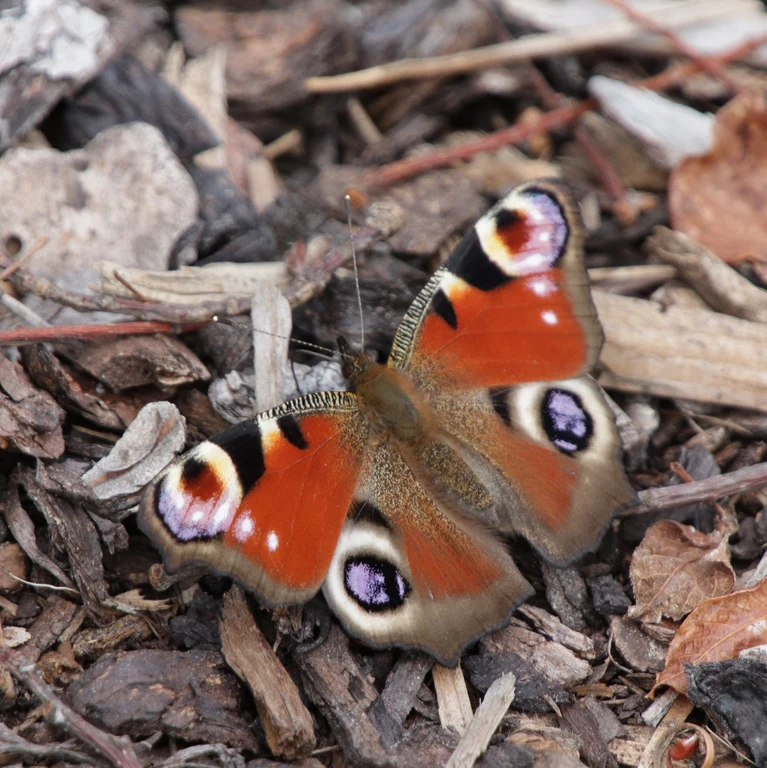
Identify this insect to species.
Aglais io
